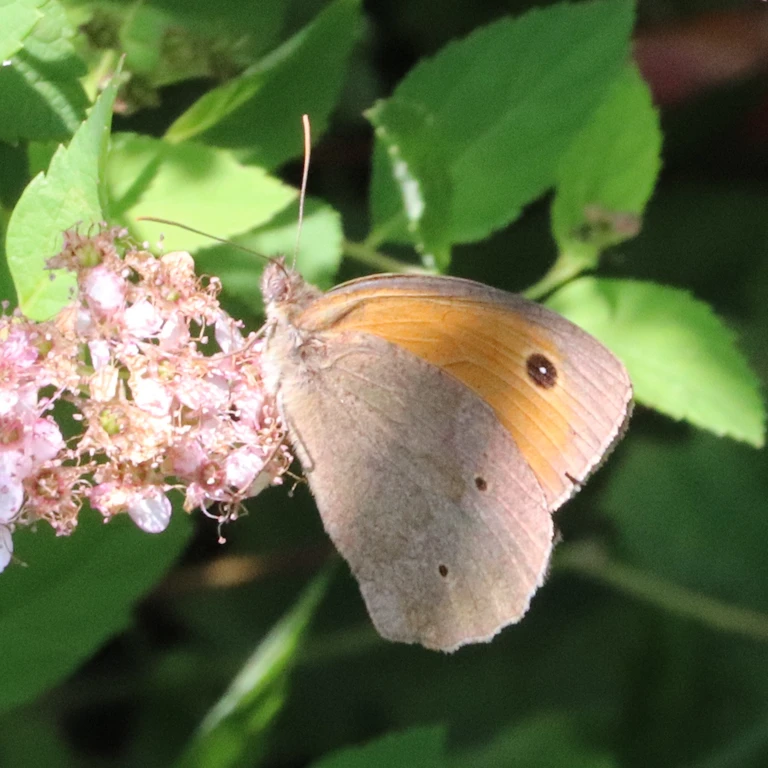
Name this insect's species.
Maniola jurtina
